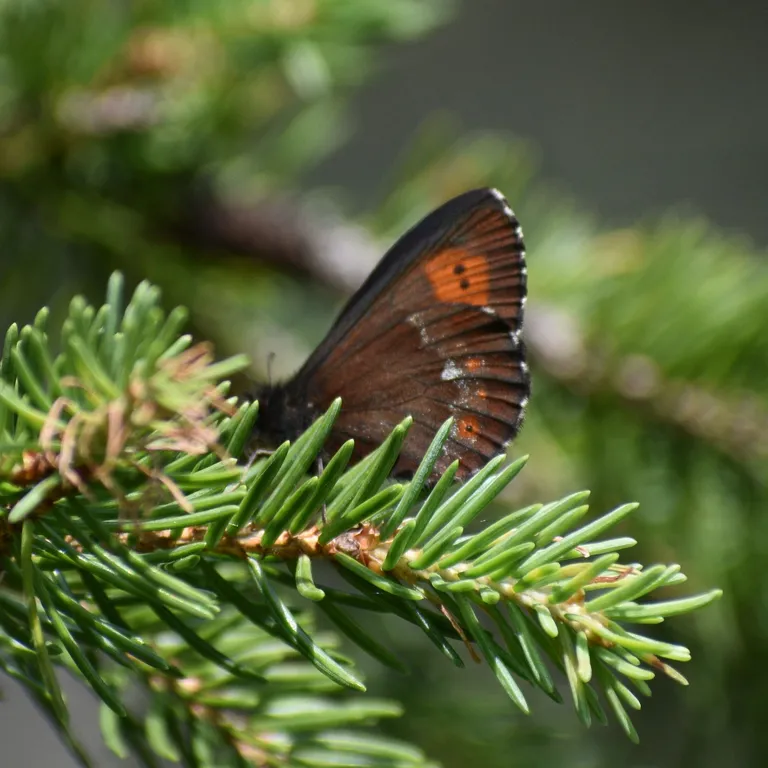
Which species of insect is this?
Erebia euryale
